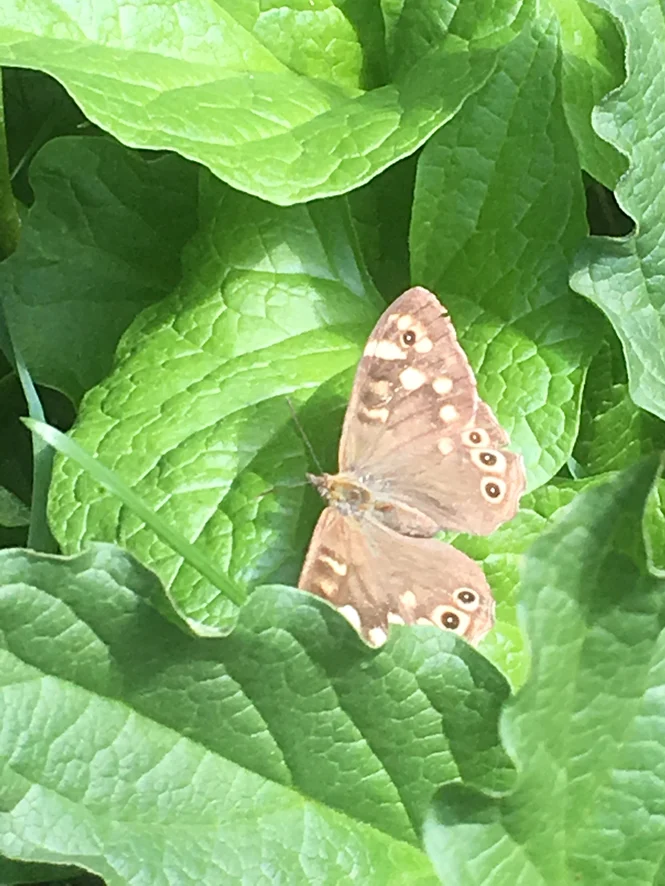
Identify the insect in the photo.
Pararge aegeria
